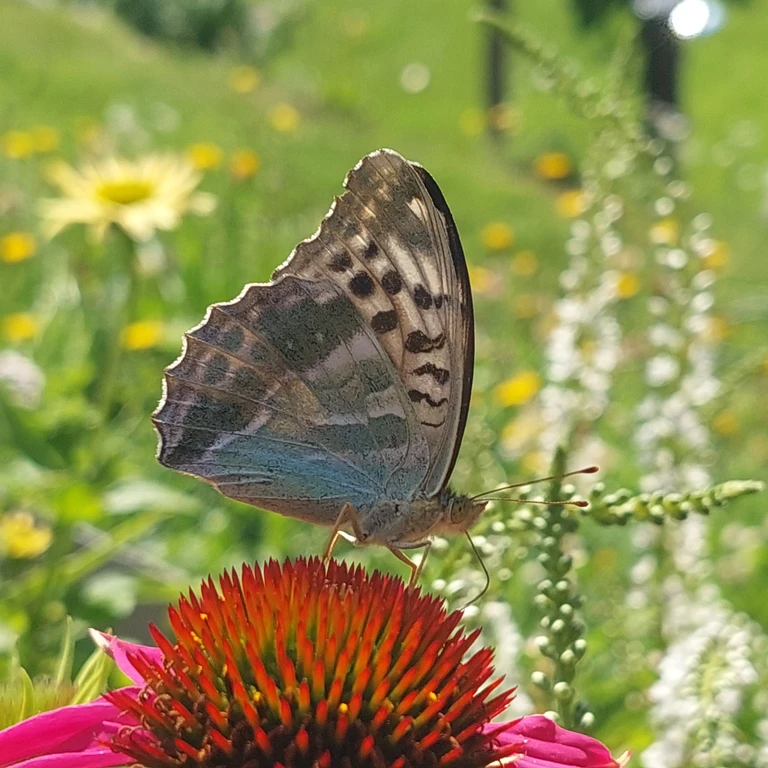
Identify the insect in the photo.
Argynnis paphia
